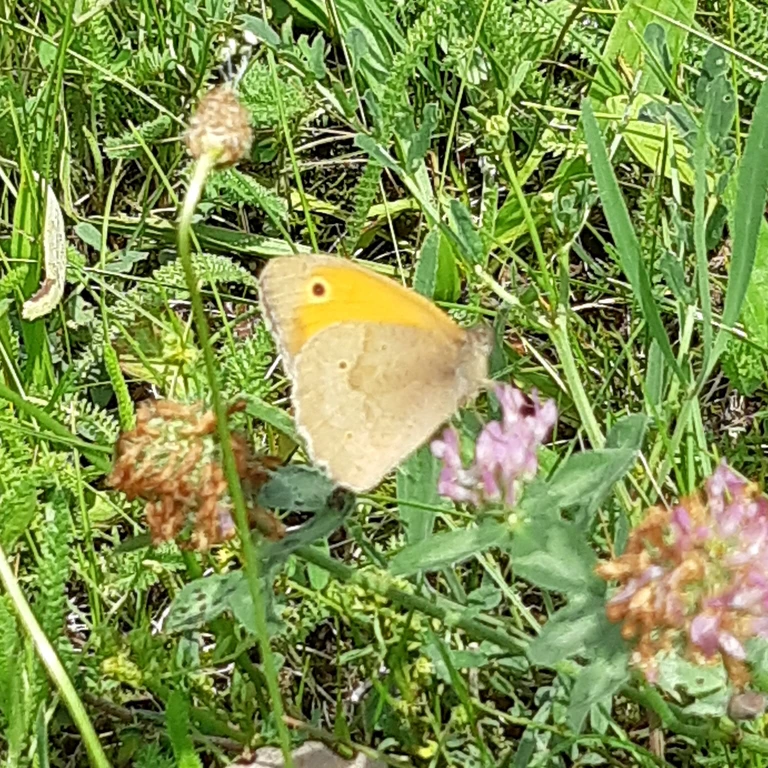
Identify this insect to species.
Maniola jurtina
